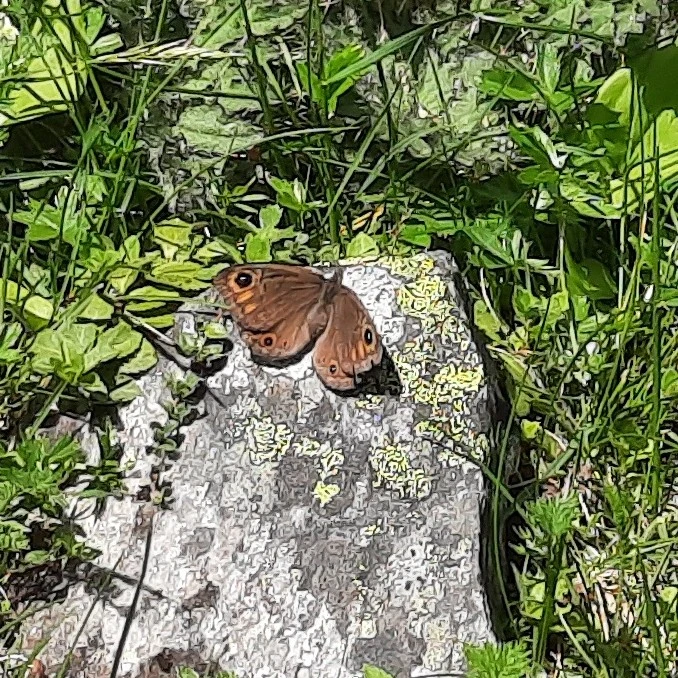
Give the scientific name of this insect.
Lasiommata maera (also Pararge maera)
